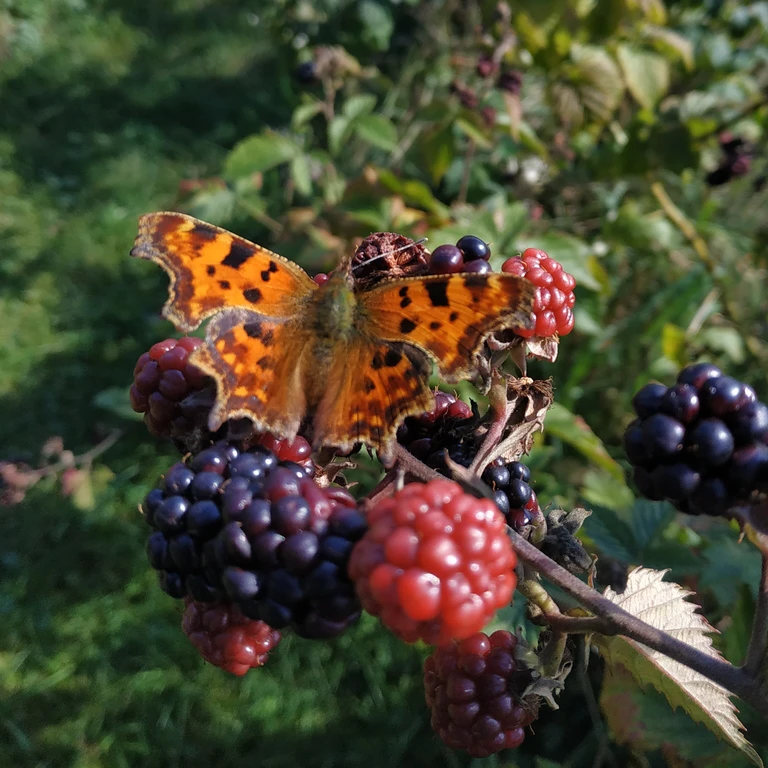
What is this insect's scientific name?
Polygonia c-album
